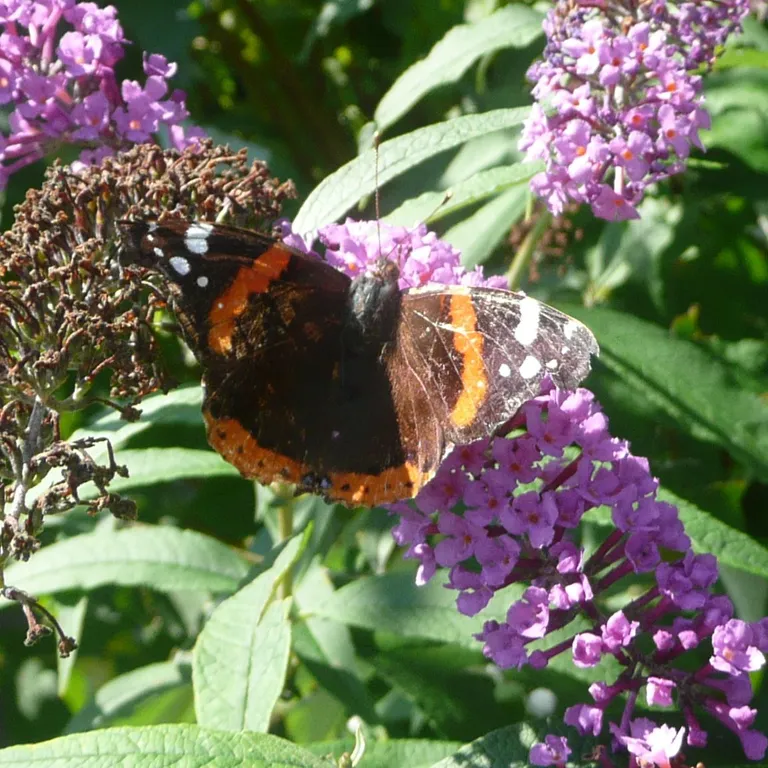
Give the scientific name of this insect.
Vanessa atalanta
